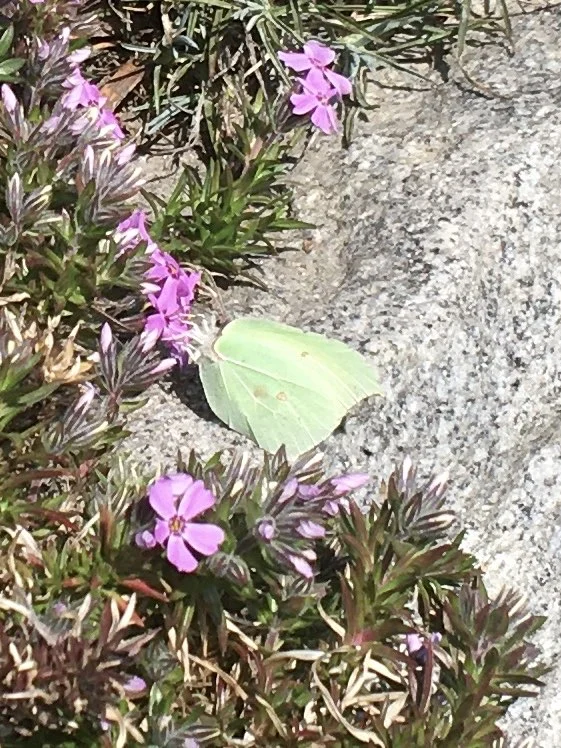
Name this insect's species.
Gonepteryx rhamni
